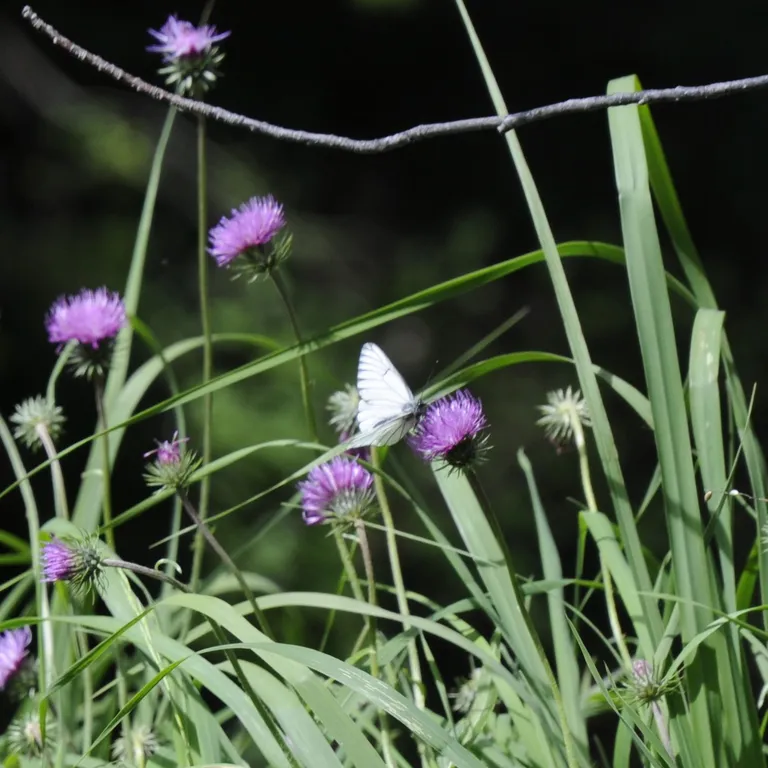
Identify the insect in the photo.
Aporia crataegi
